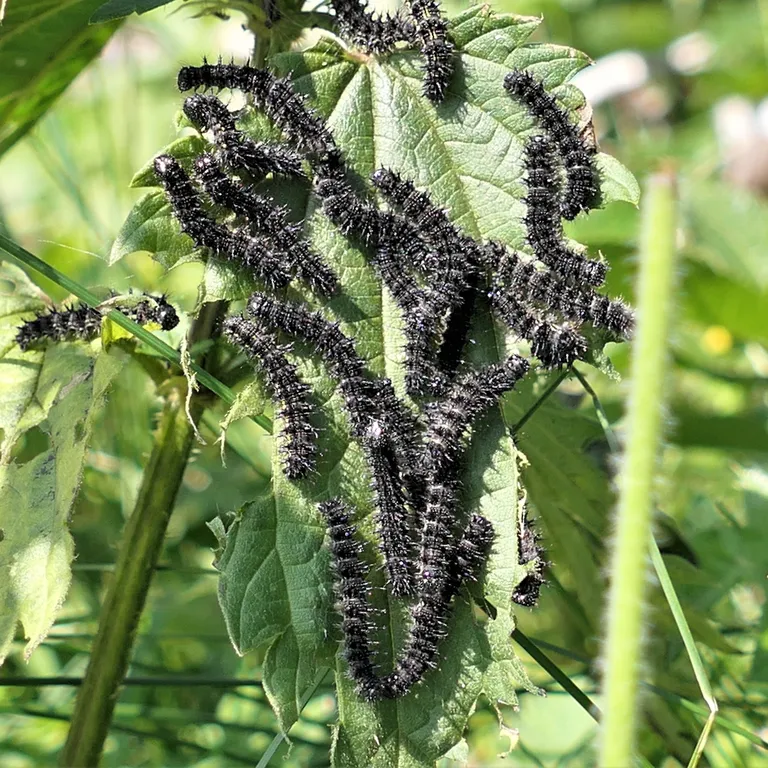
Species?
Aglais io
